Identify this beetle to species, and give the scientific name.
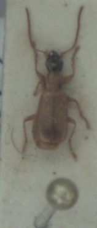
Demetrias monostigma
